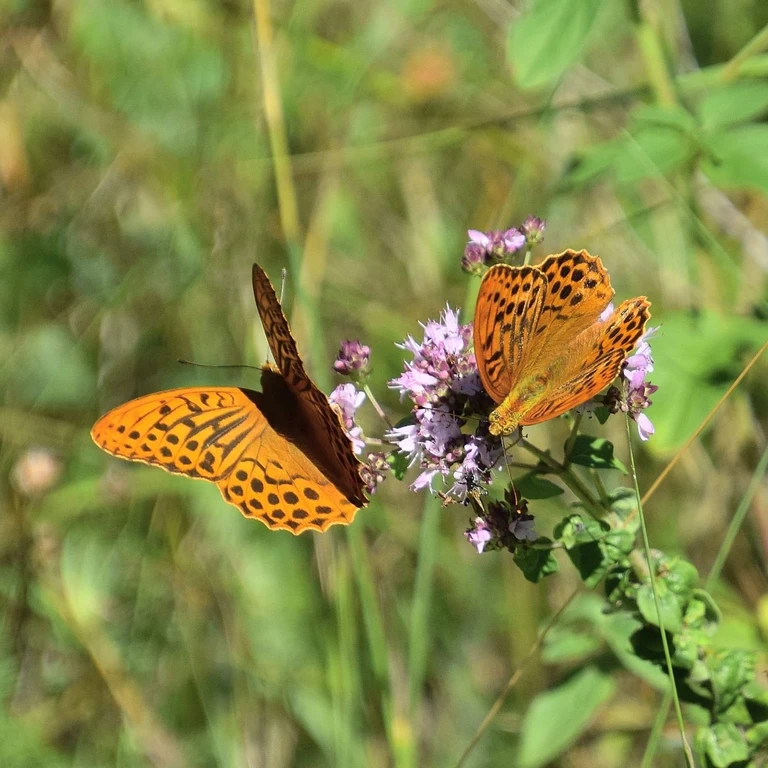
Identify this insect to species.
Argynnis paphia
